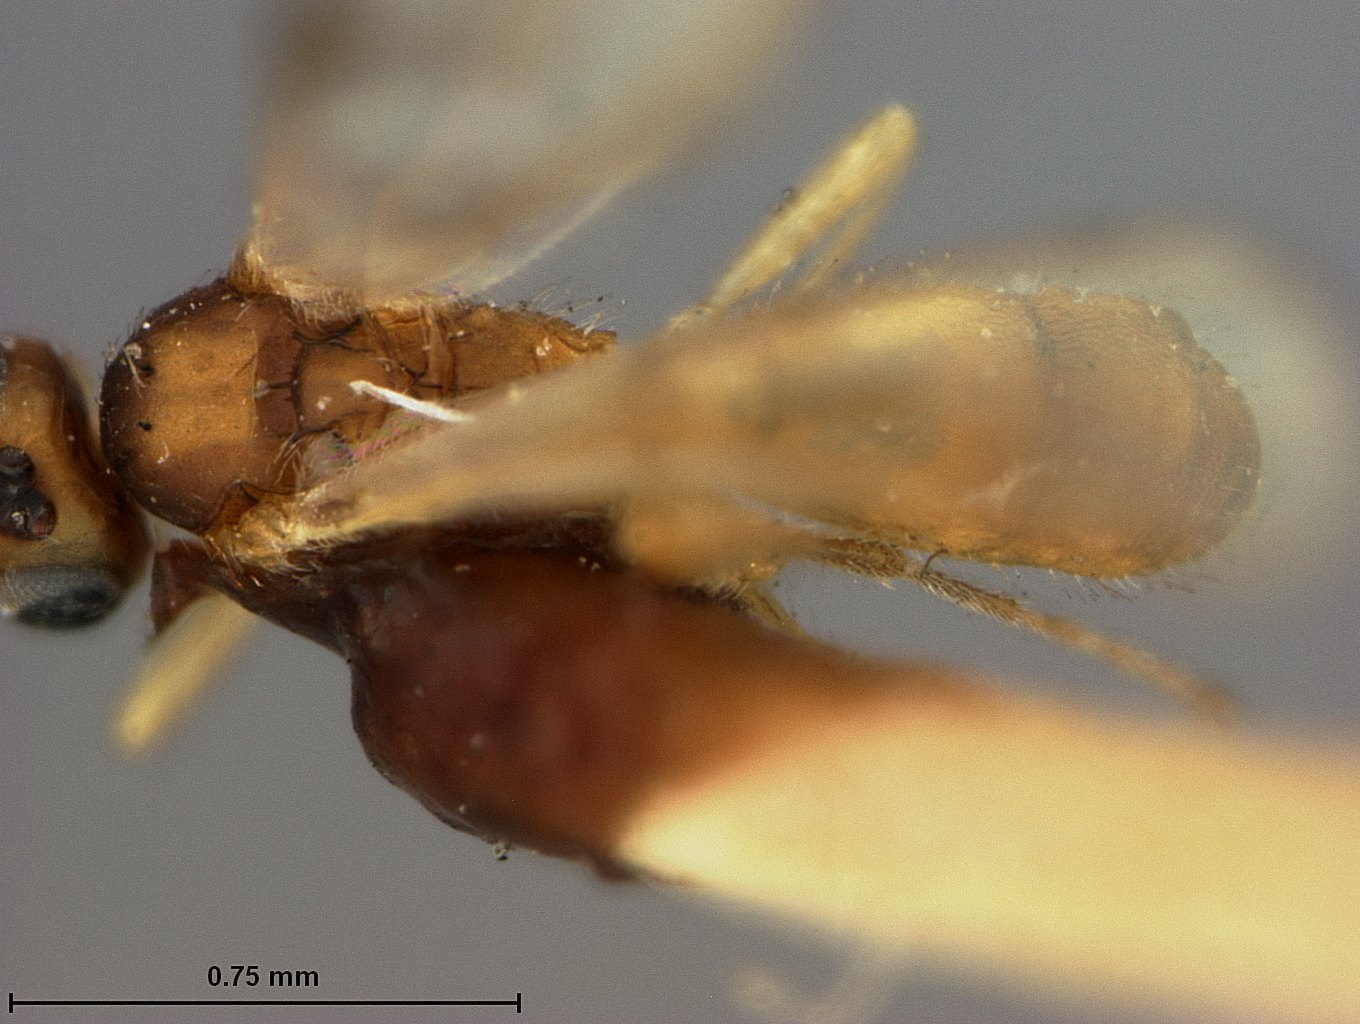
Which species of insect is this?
Rhogas bucculairicis
